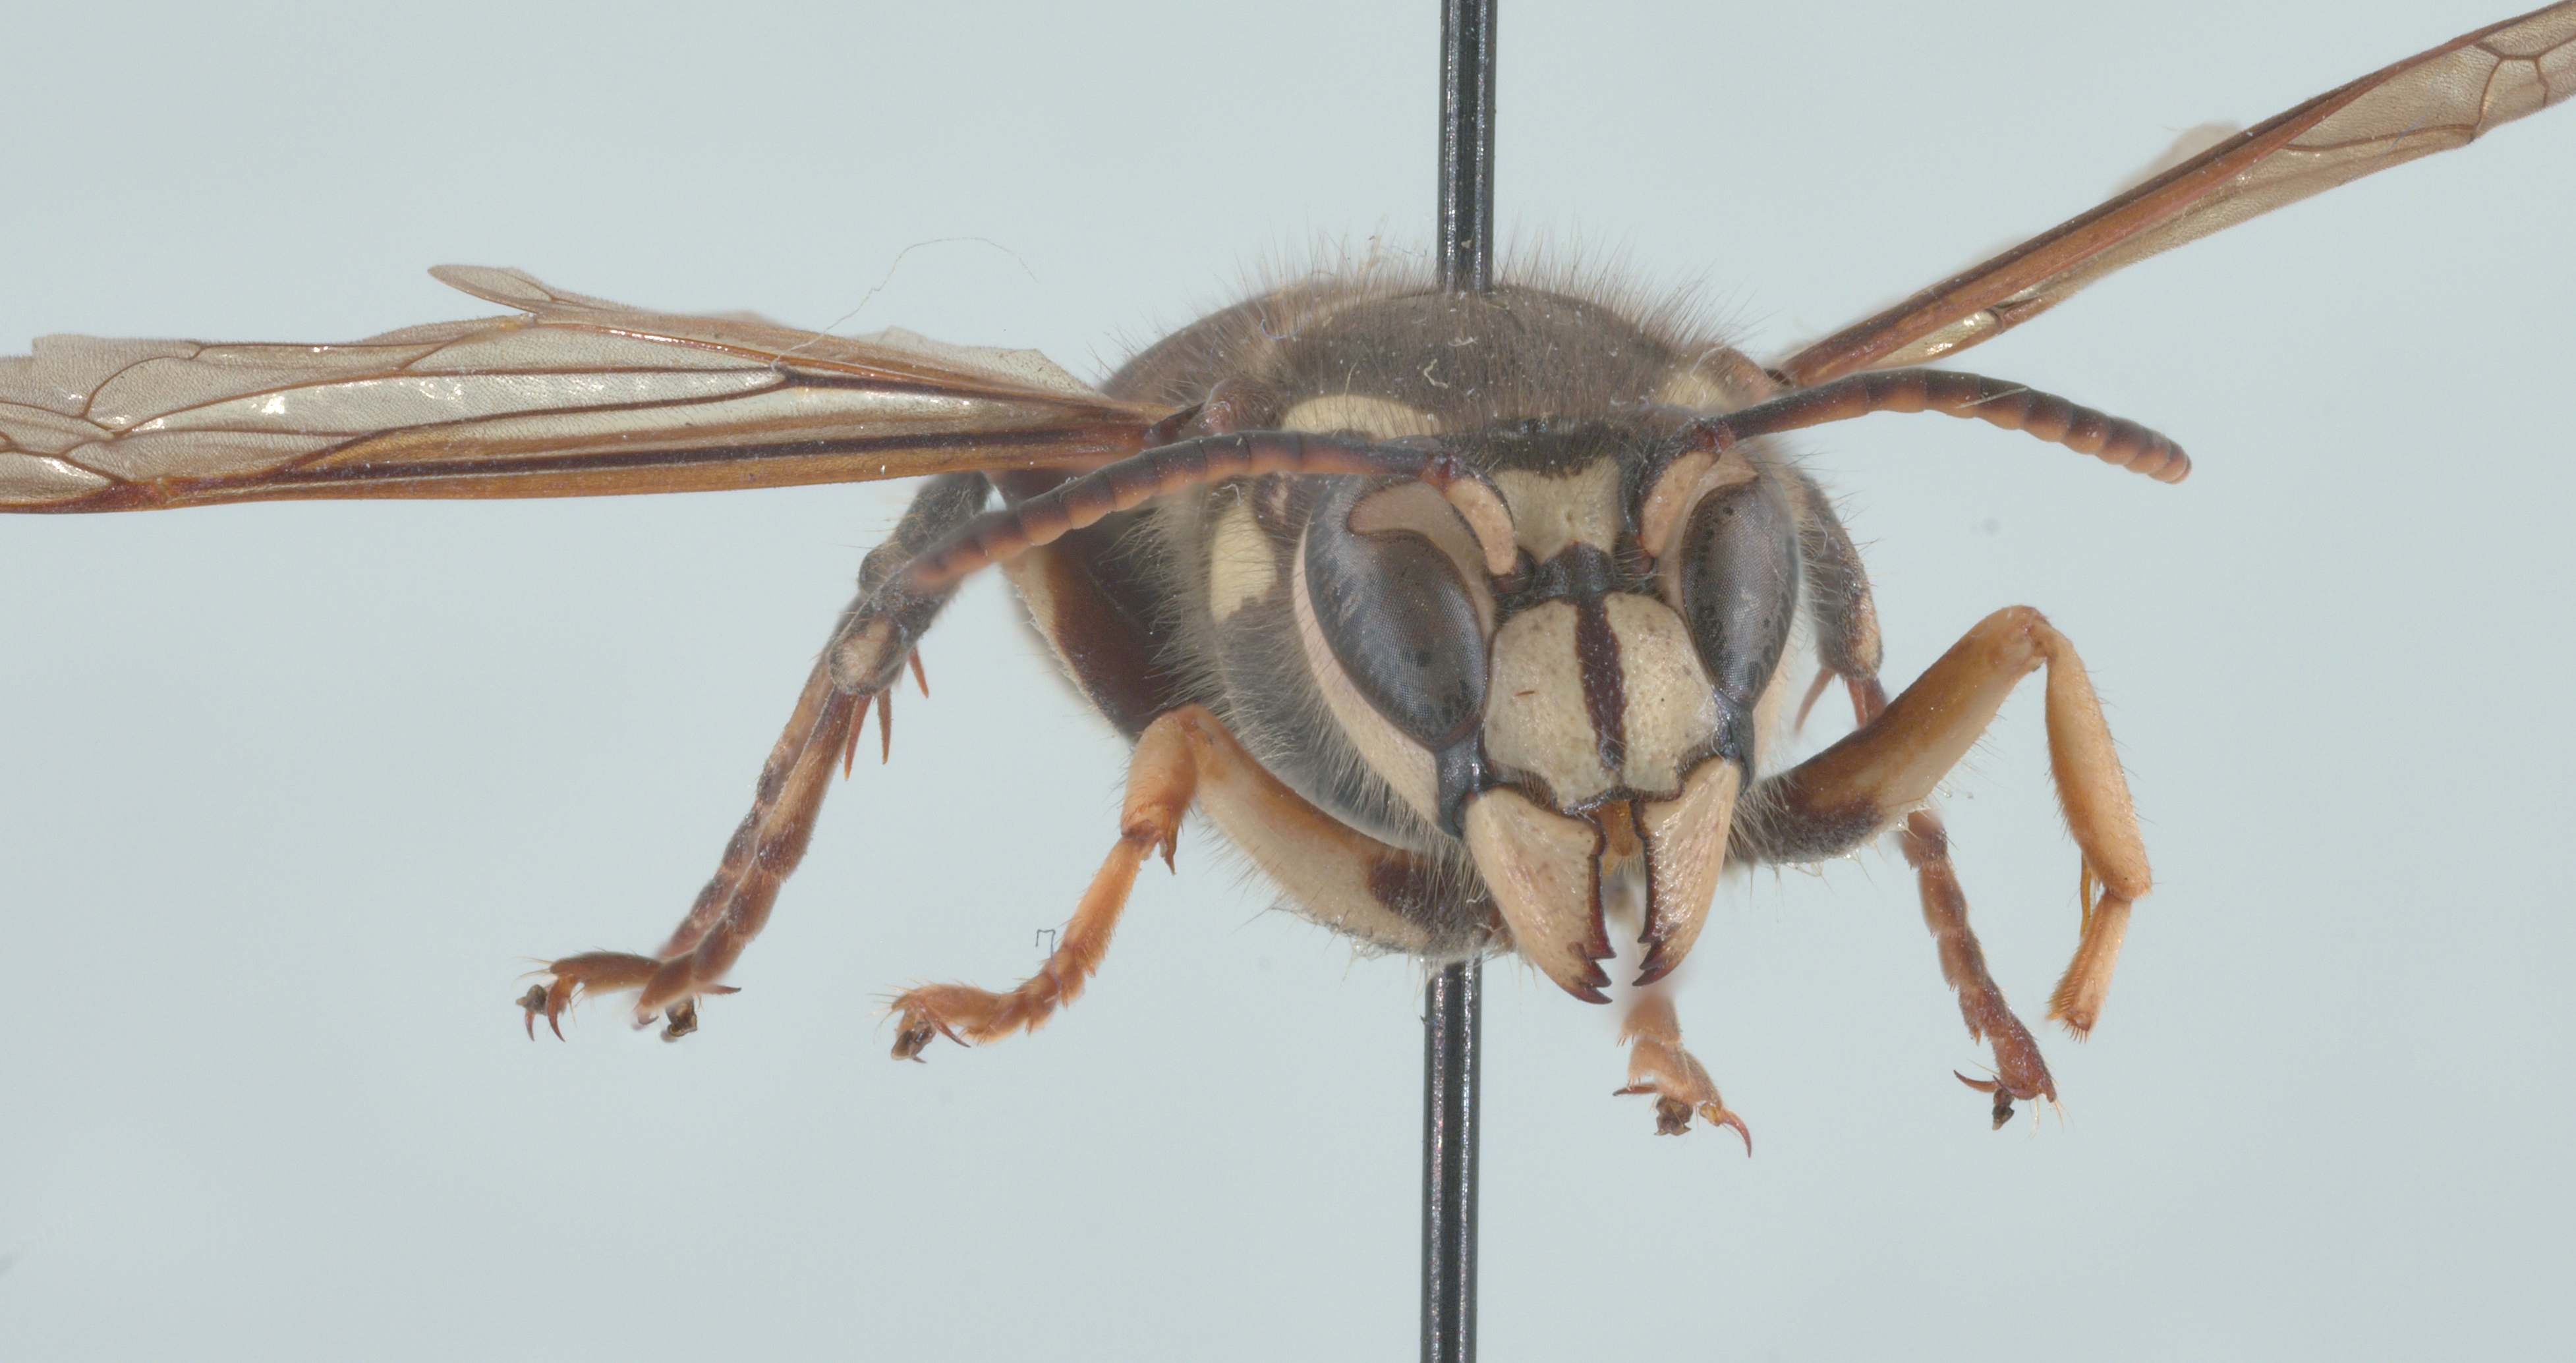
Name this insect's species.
Dolichovespula maculata
